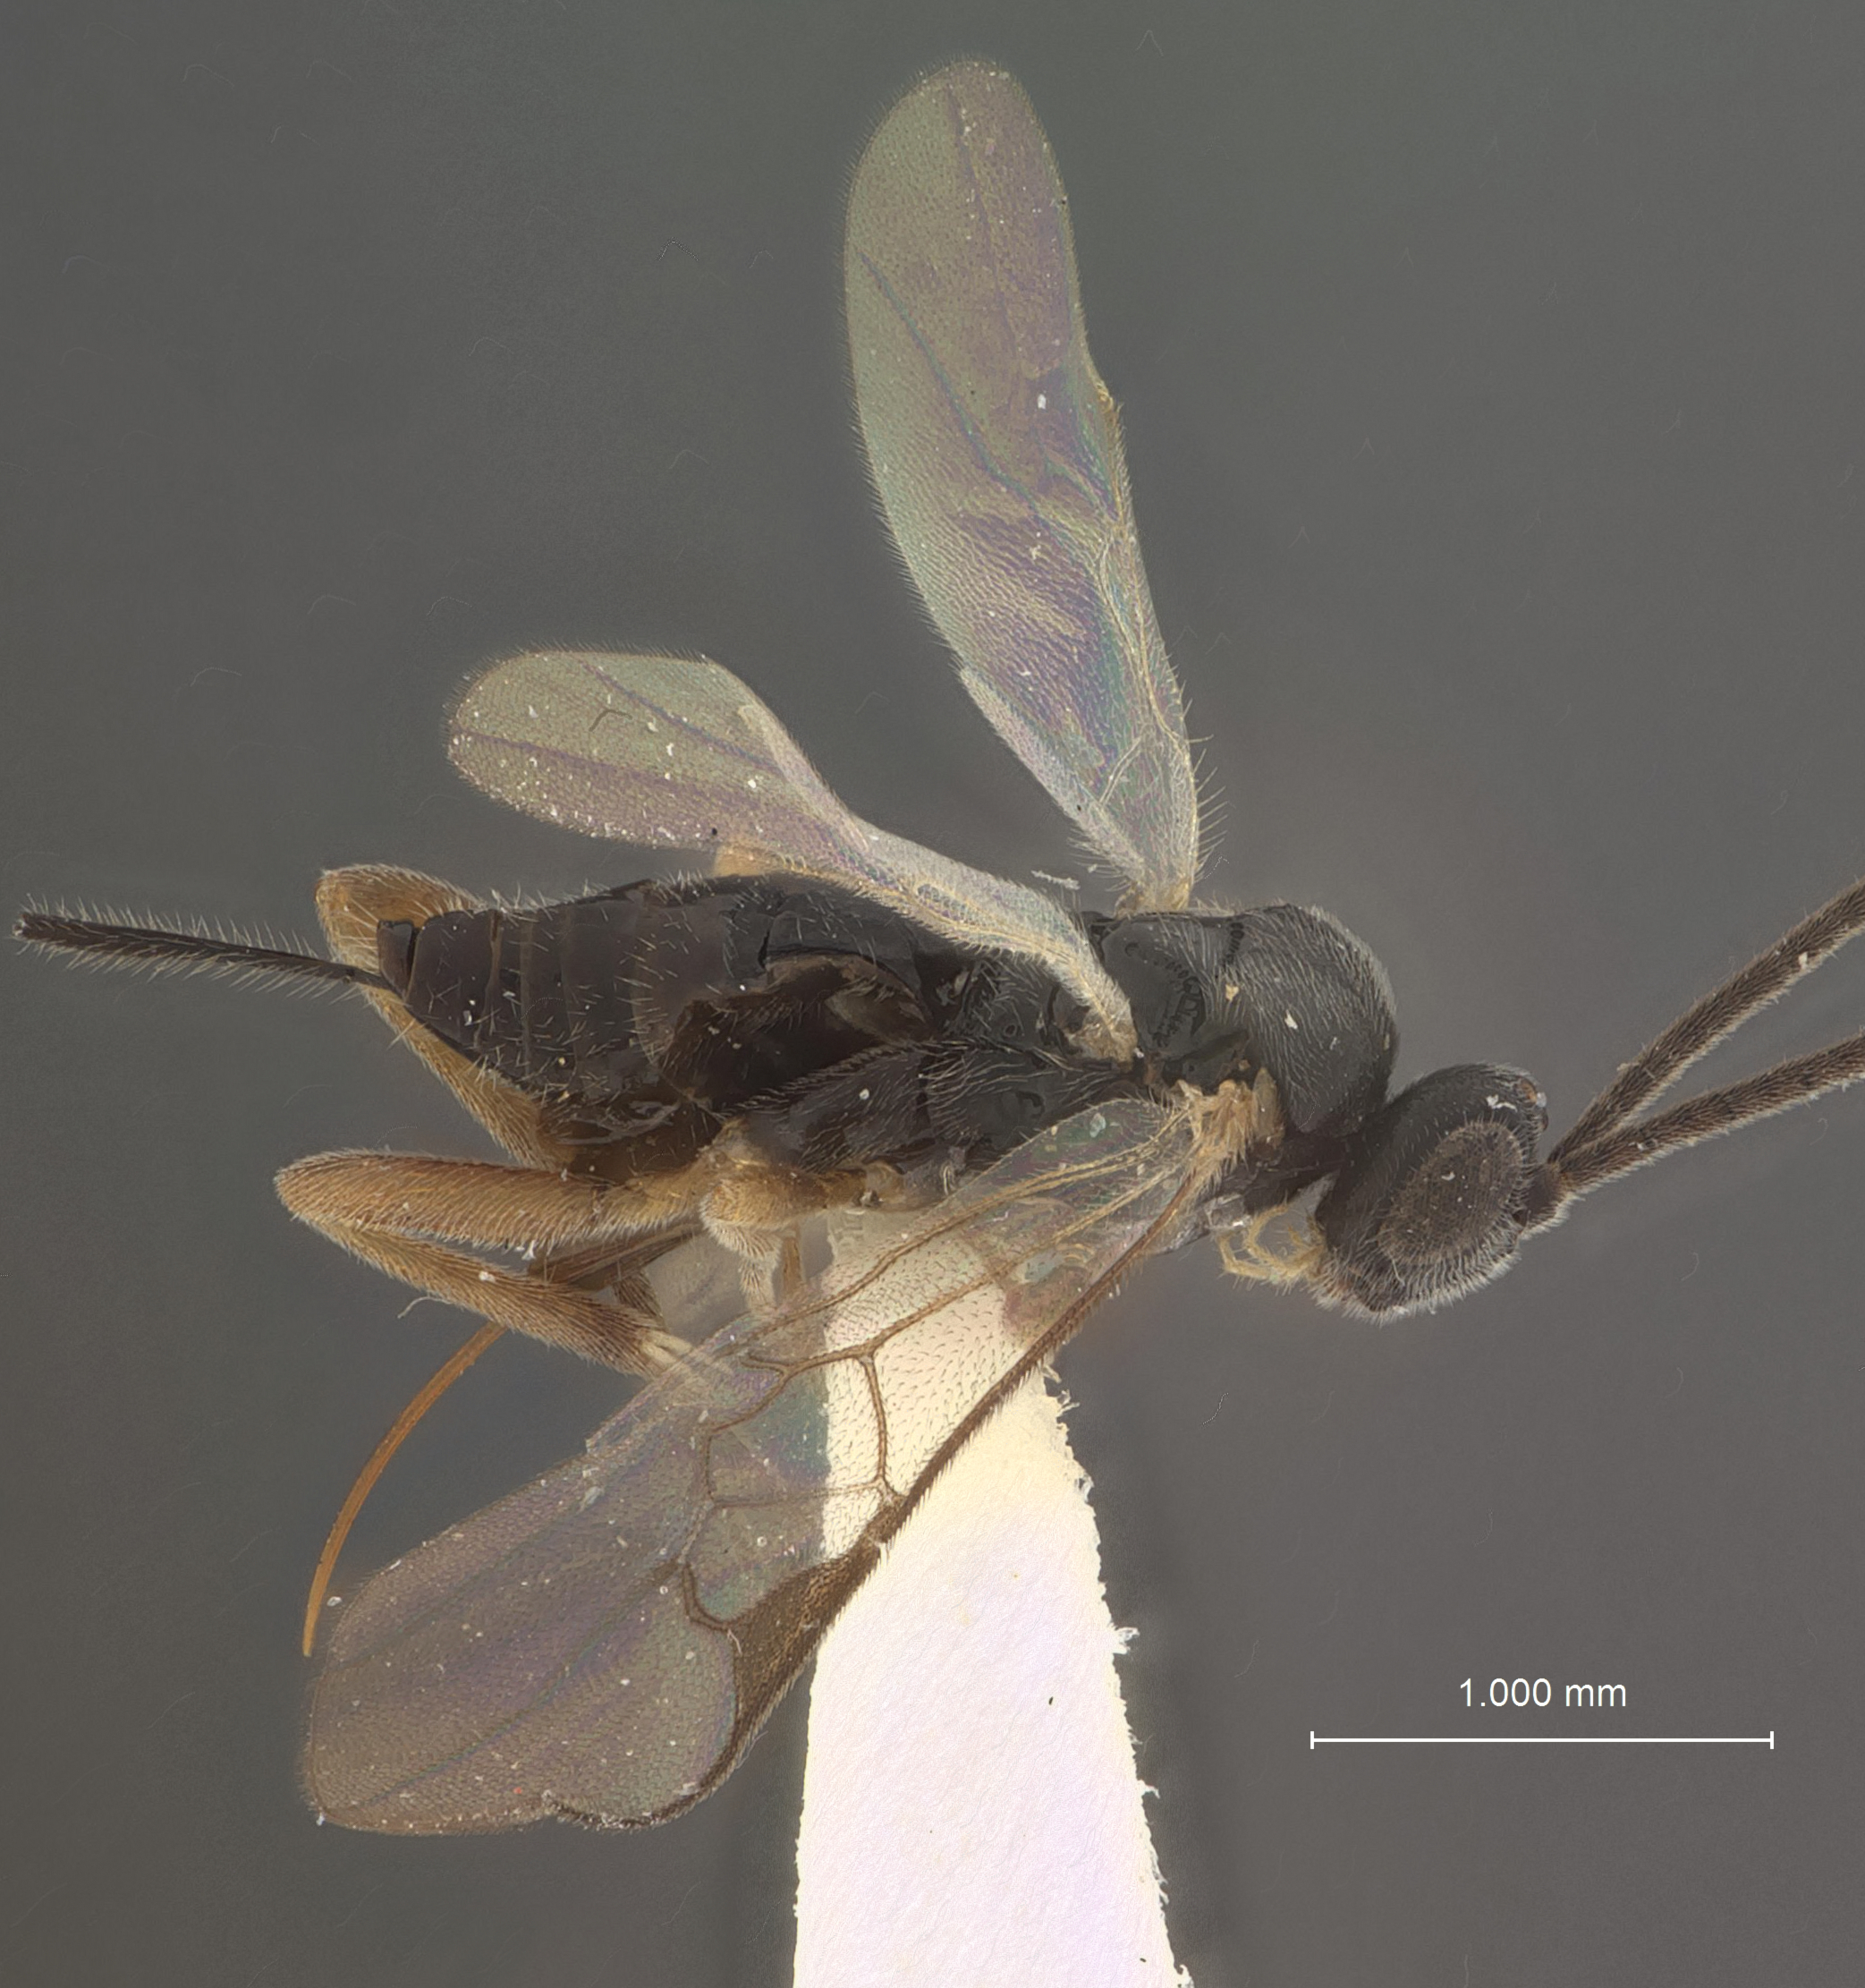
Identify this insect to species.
Apanteles hedyleptae
